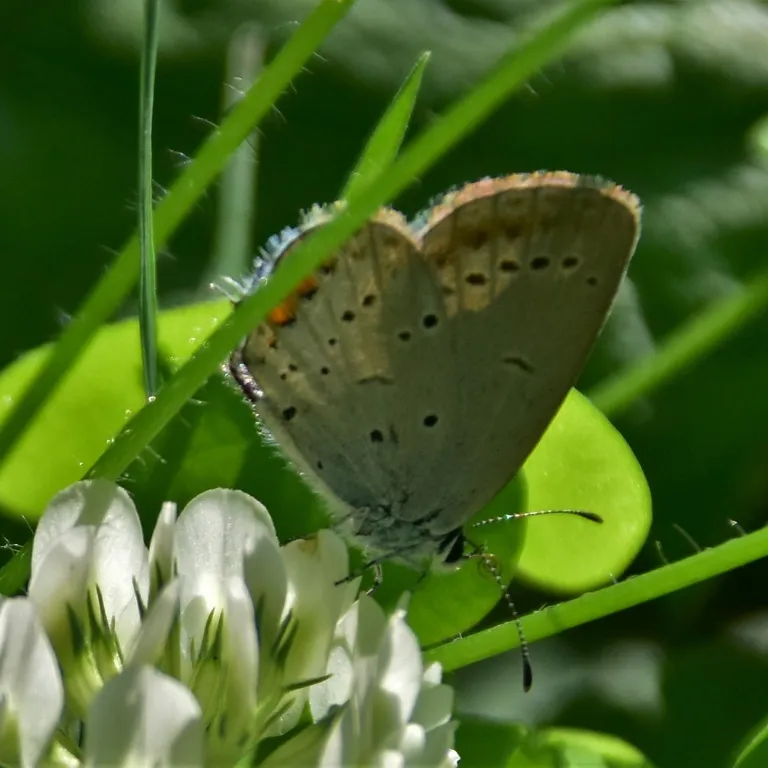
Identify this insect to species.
Cupido argiades (also Elkalyce argiades)
